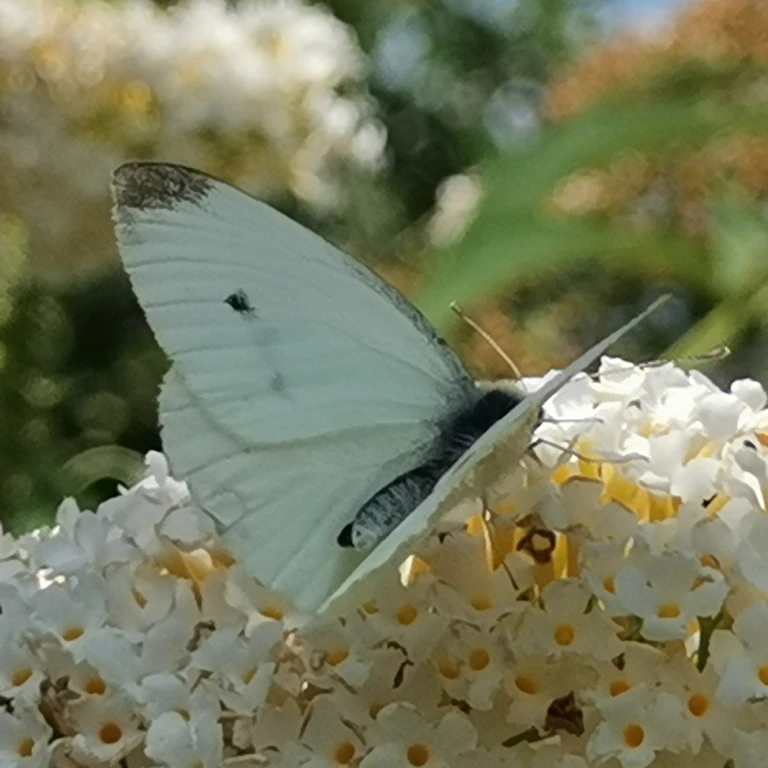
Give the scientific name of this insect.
Pieris rapae
